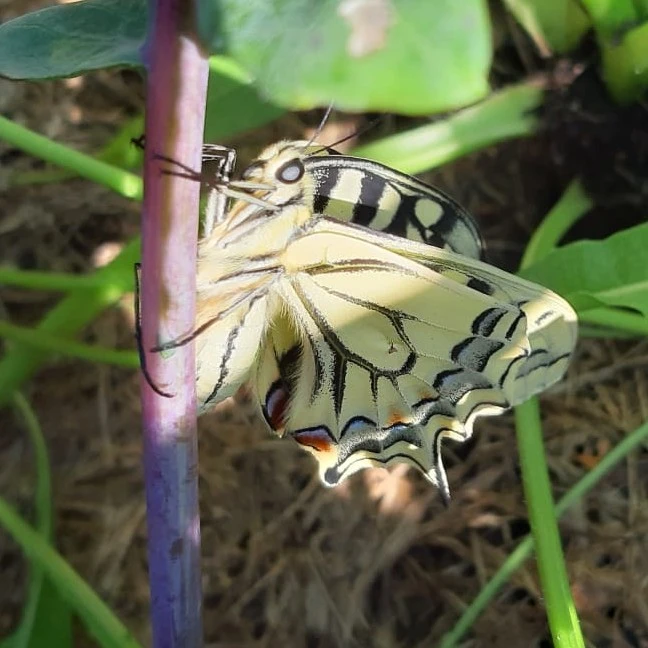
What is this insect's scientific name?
Papilio machaon
